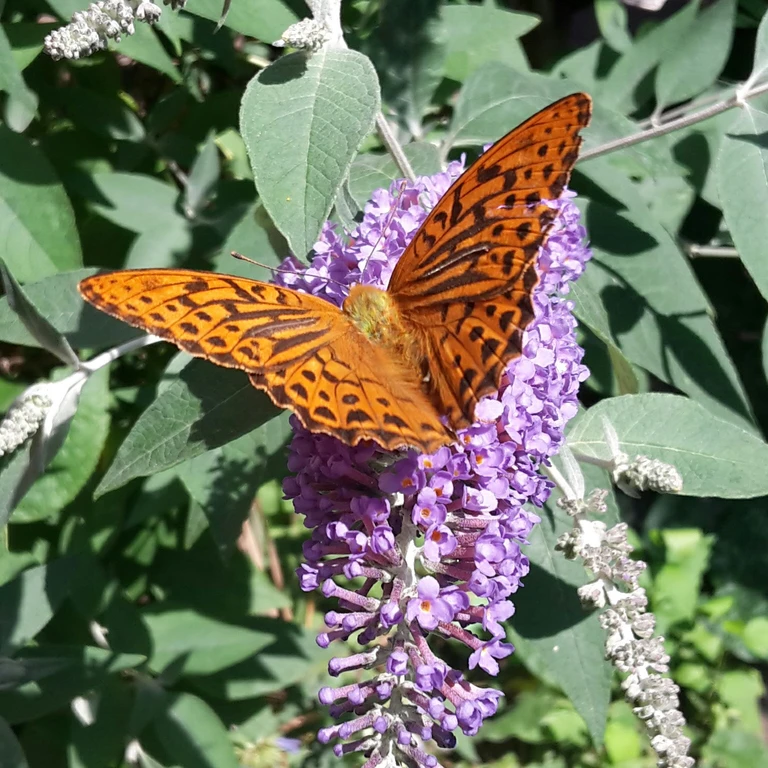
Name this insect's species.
Argynnis paphia
